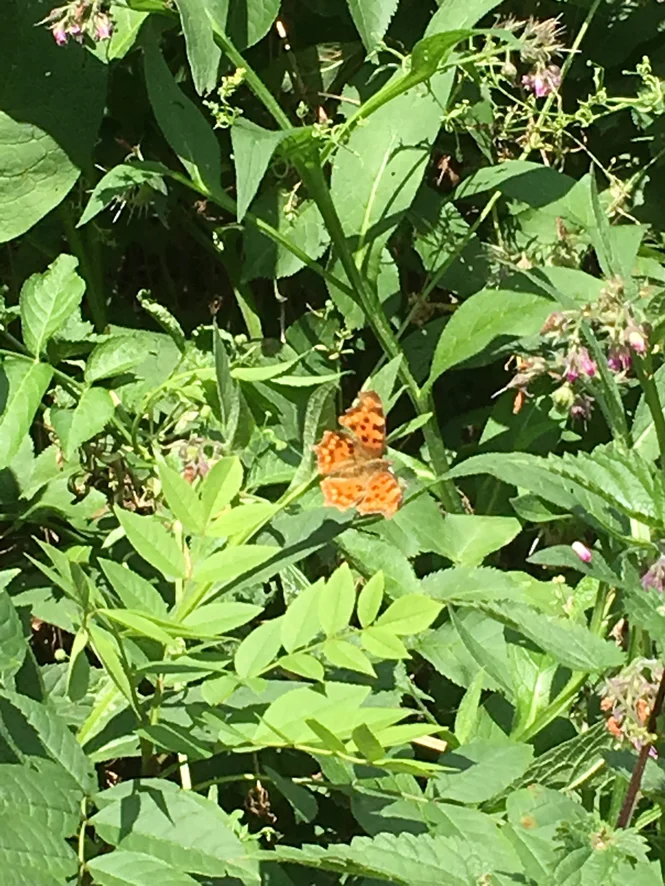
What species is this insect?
Polygonia c-album
